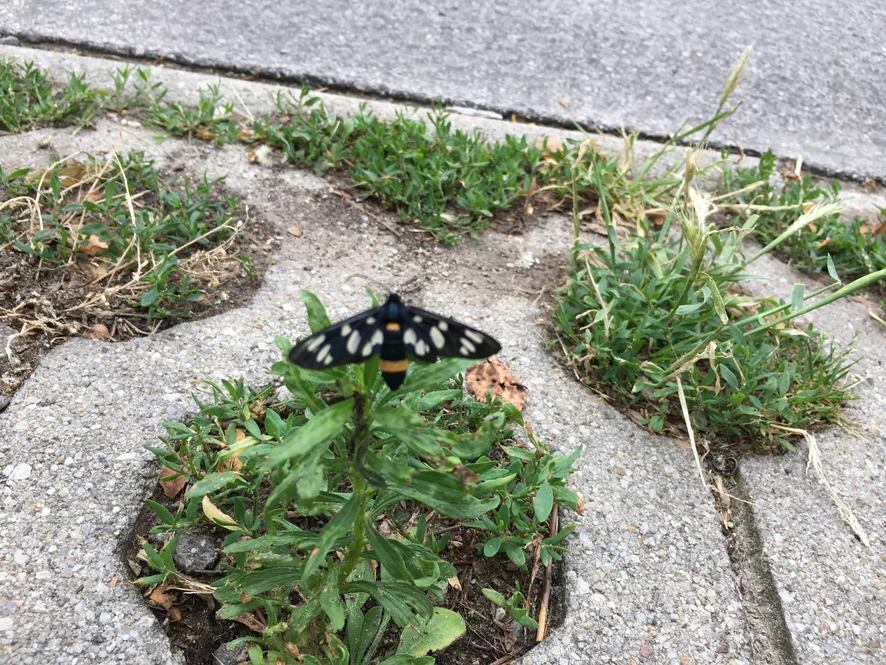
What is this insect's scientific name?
Amata phegea
